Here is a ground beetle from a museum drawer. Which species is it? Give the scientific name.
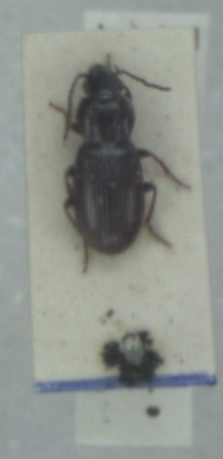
Pterostichus diligens
